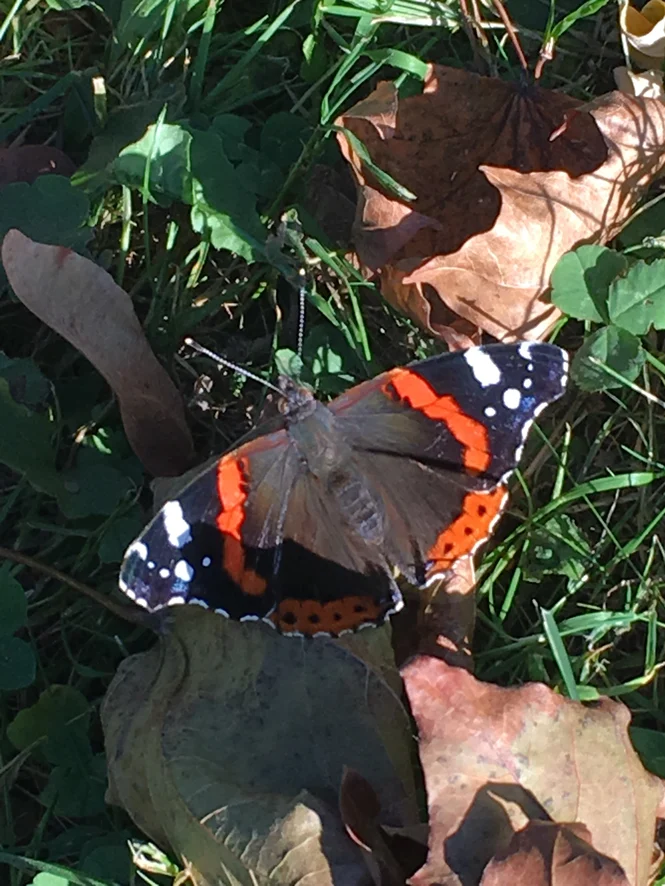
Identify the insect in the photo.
Vanessa atalanta
